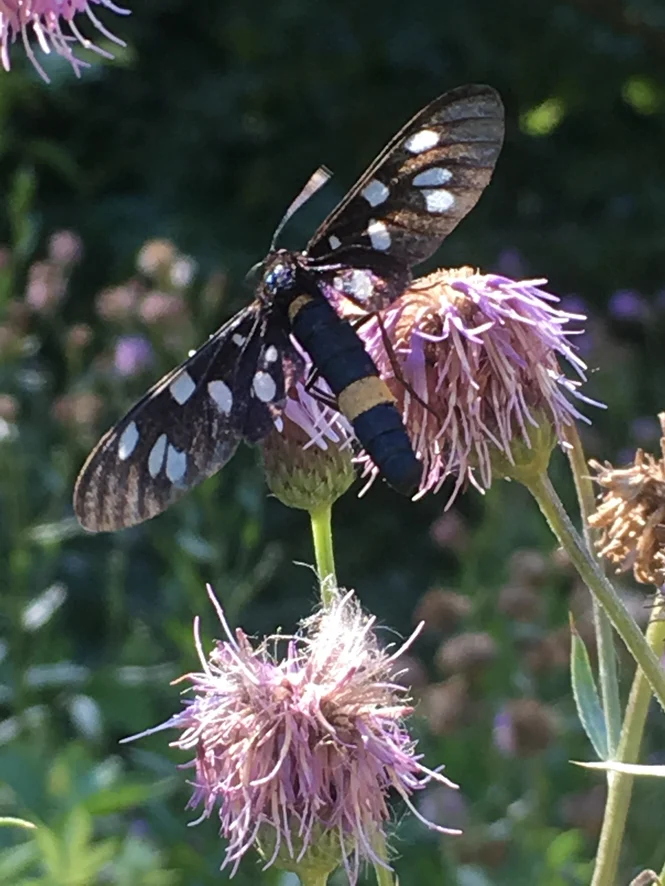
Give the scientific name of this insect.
Amata phegea
